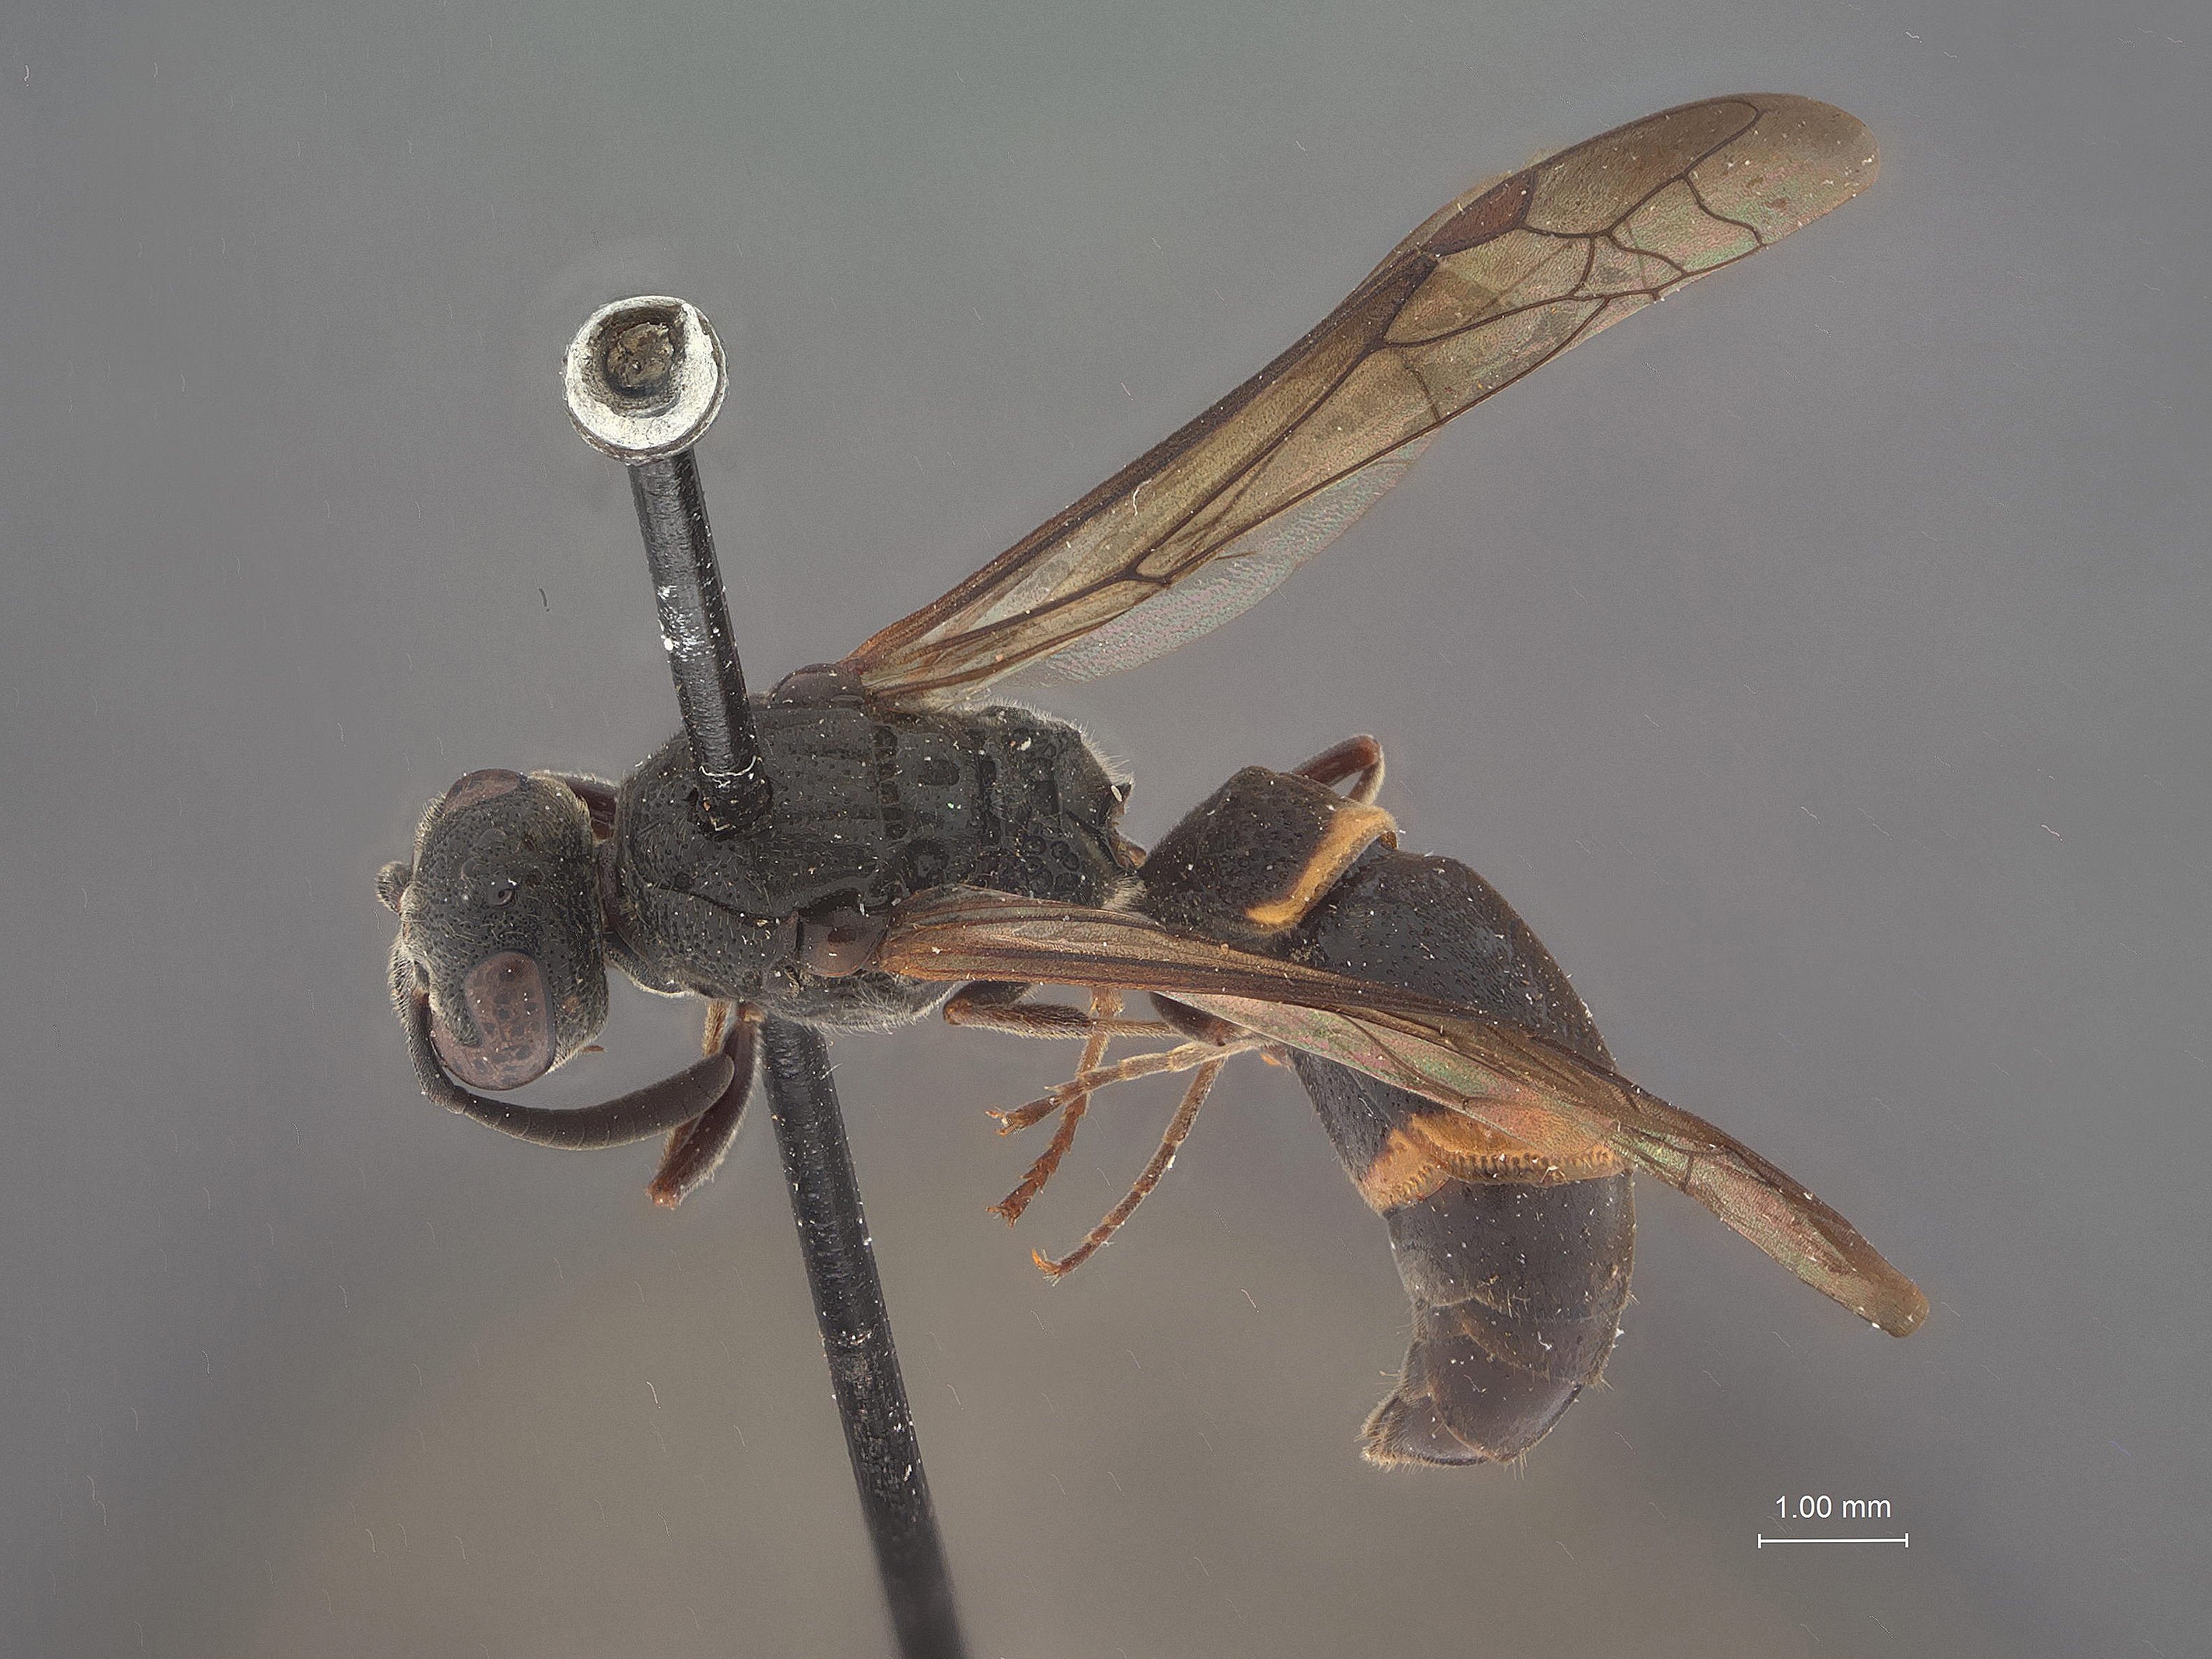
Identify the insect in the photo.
Symmorphus ambotretus
